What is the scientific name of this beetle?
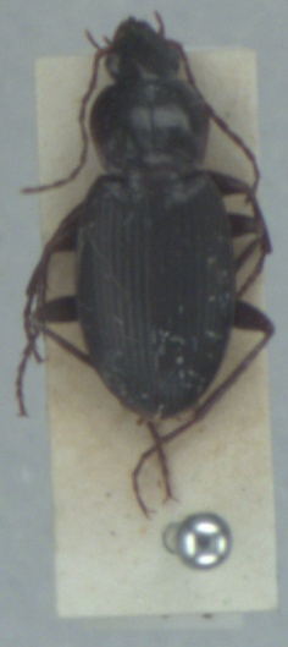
Calathus rotundicollis
